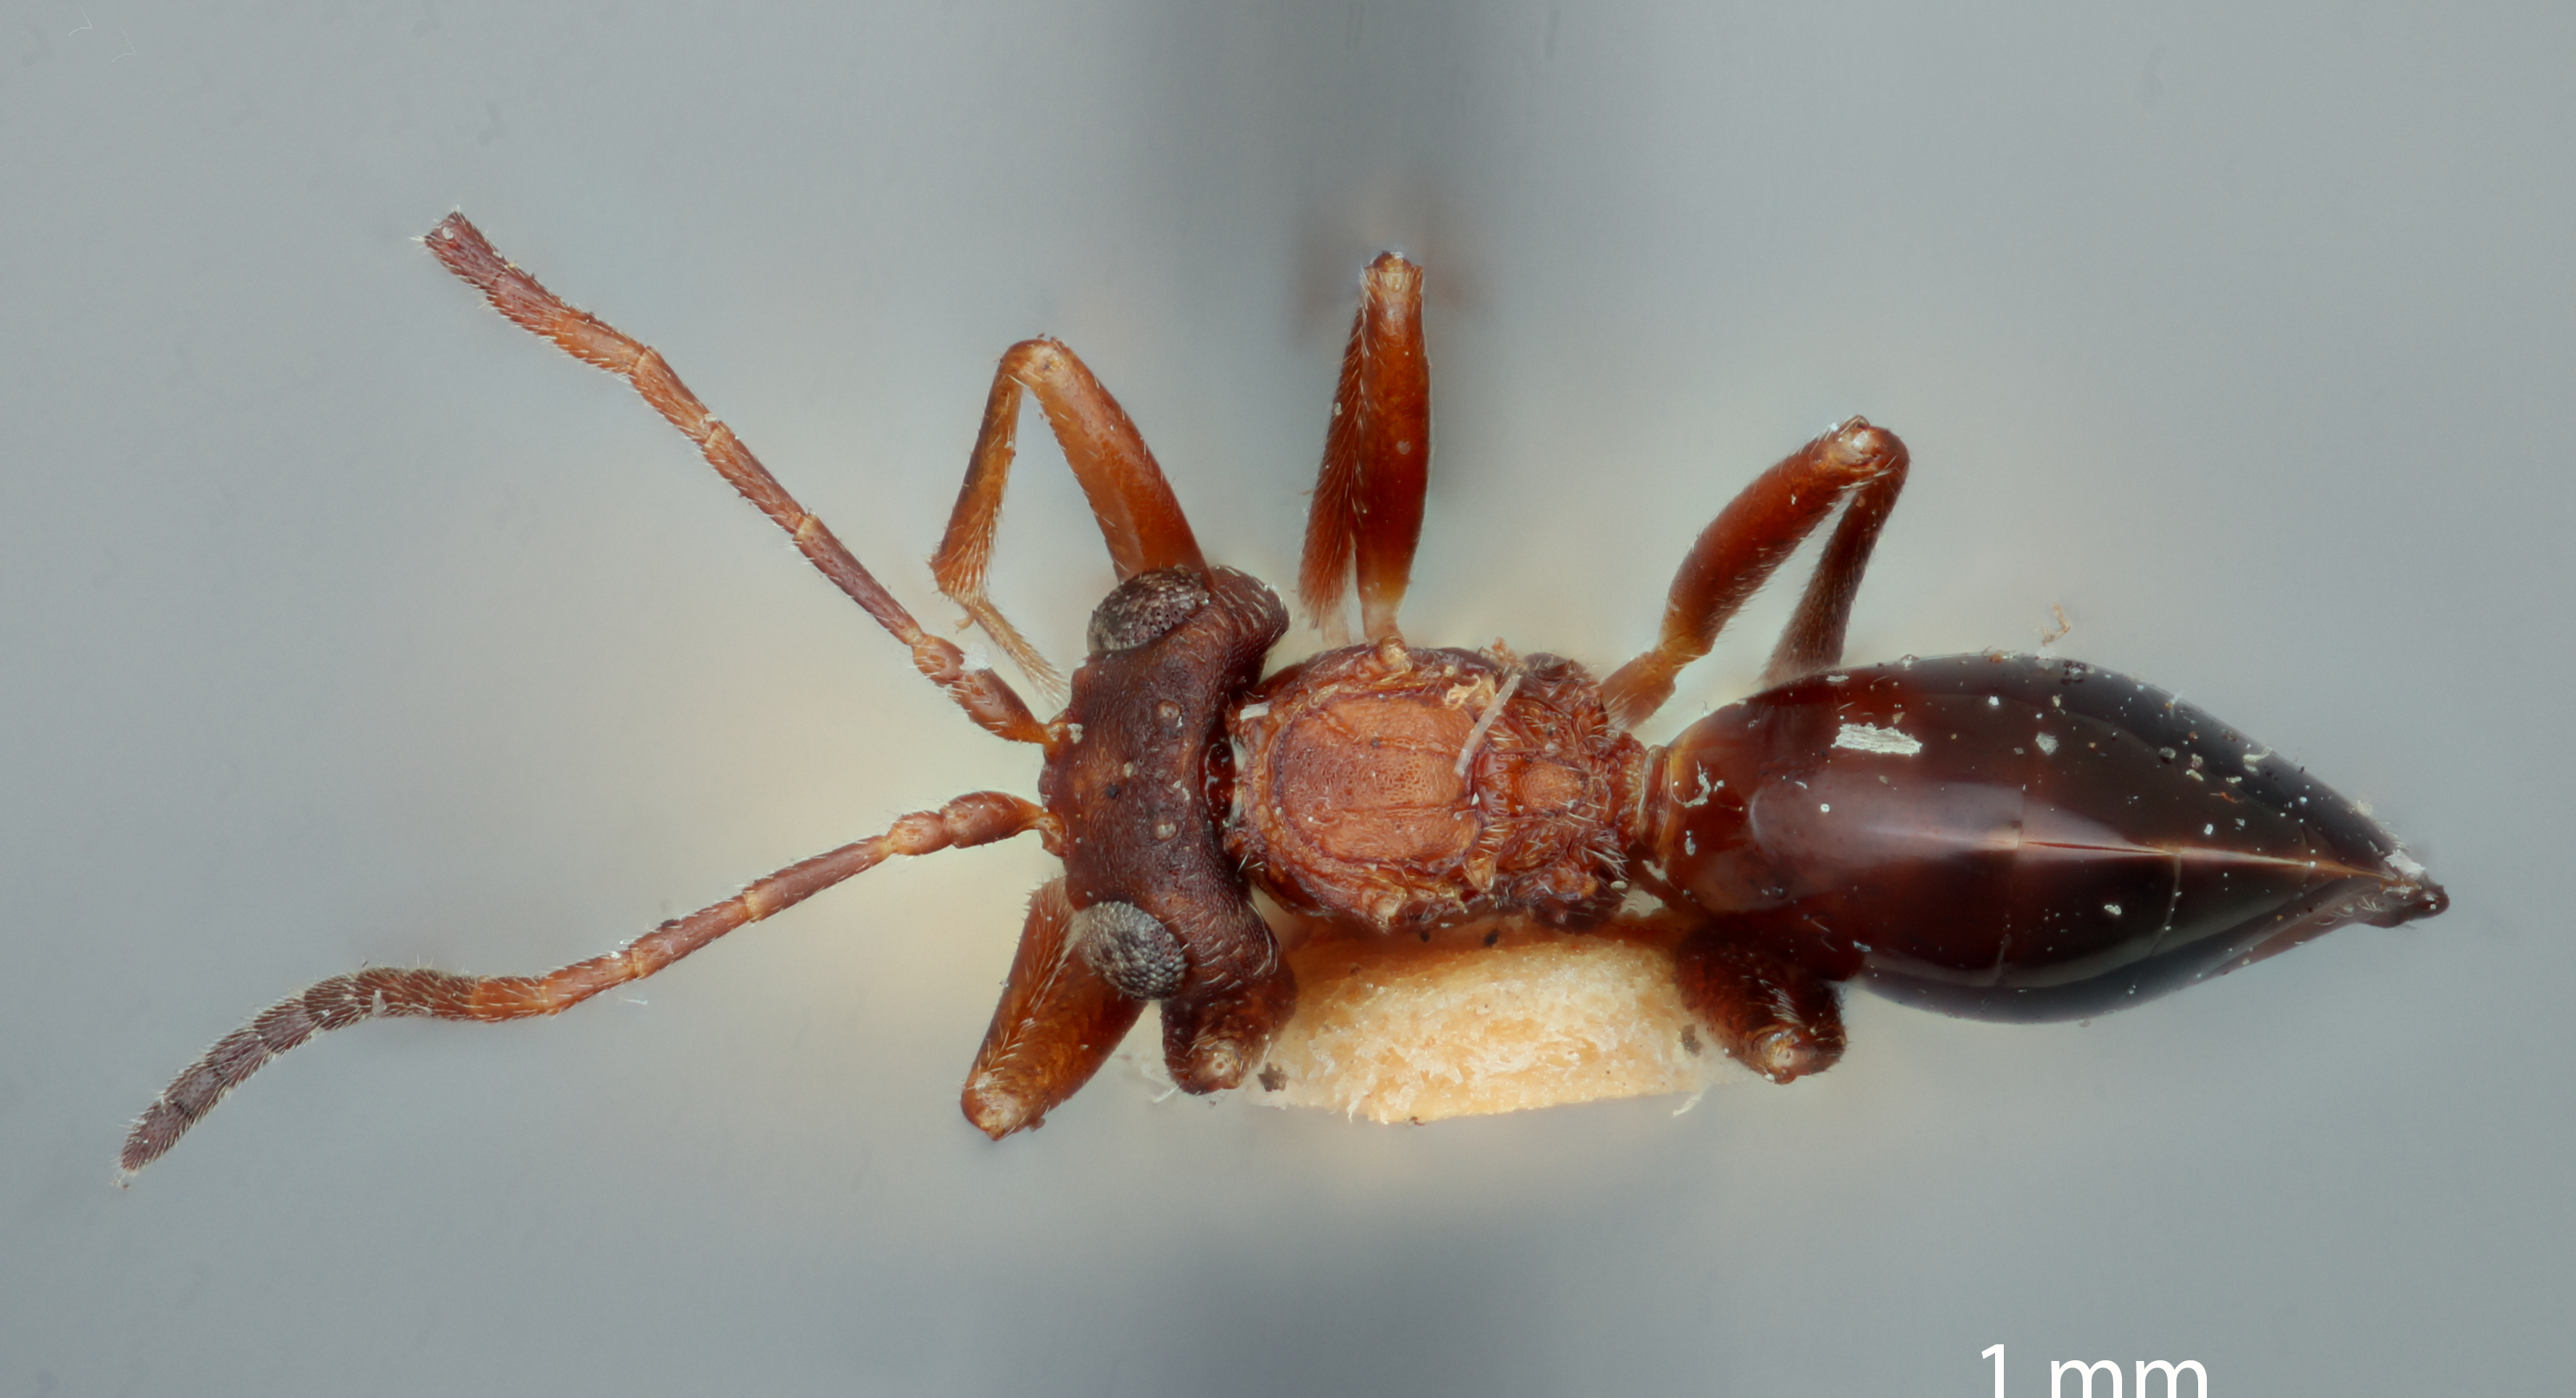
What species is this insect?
Zopheroteras sphaerula
